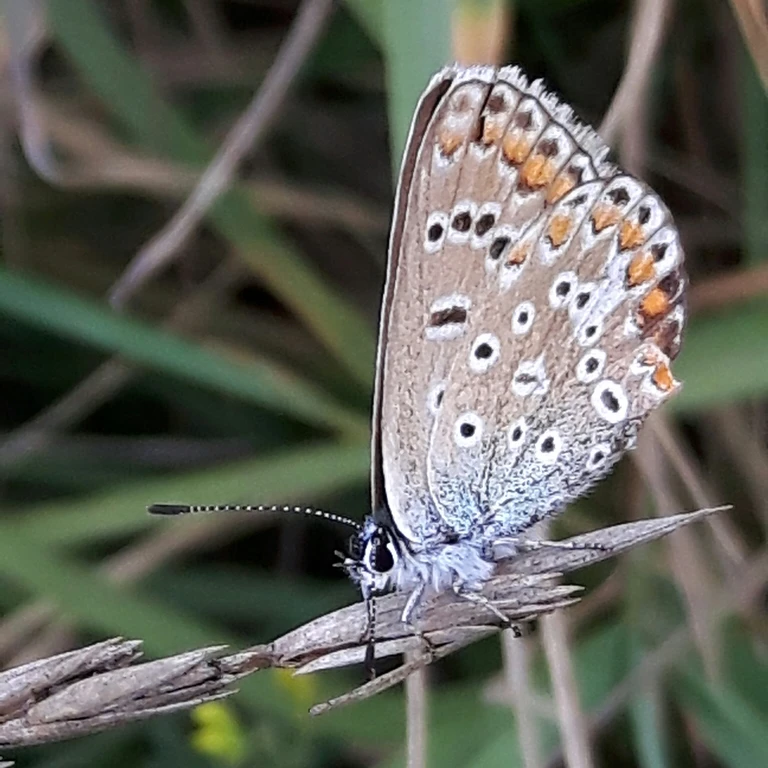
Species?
Polyommatus icarus
